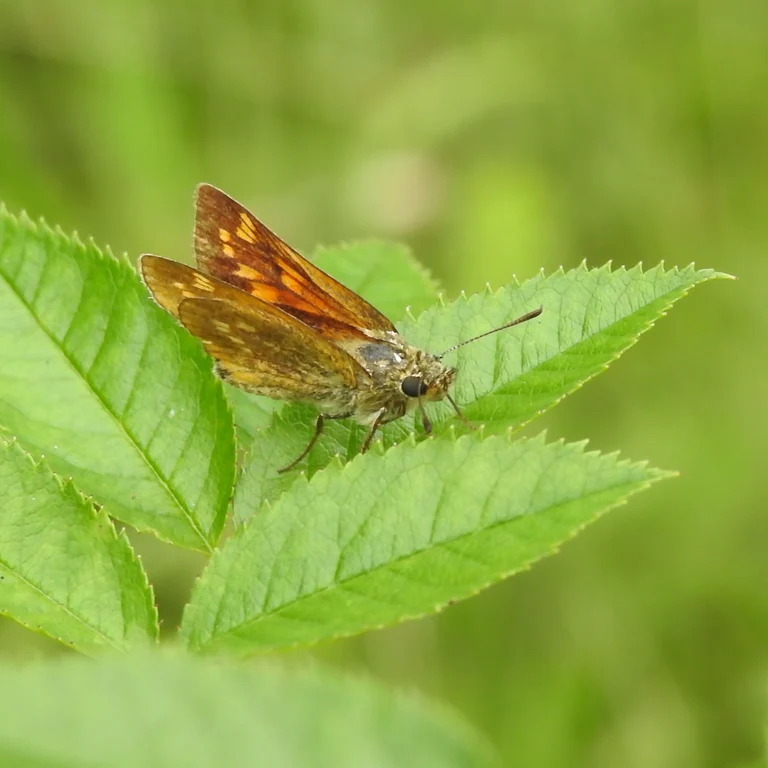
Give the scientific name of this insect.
Ochlodes sylvanus (also Ochlodes venata)
